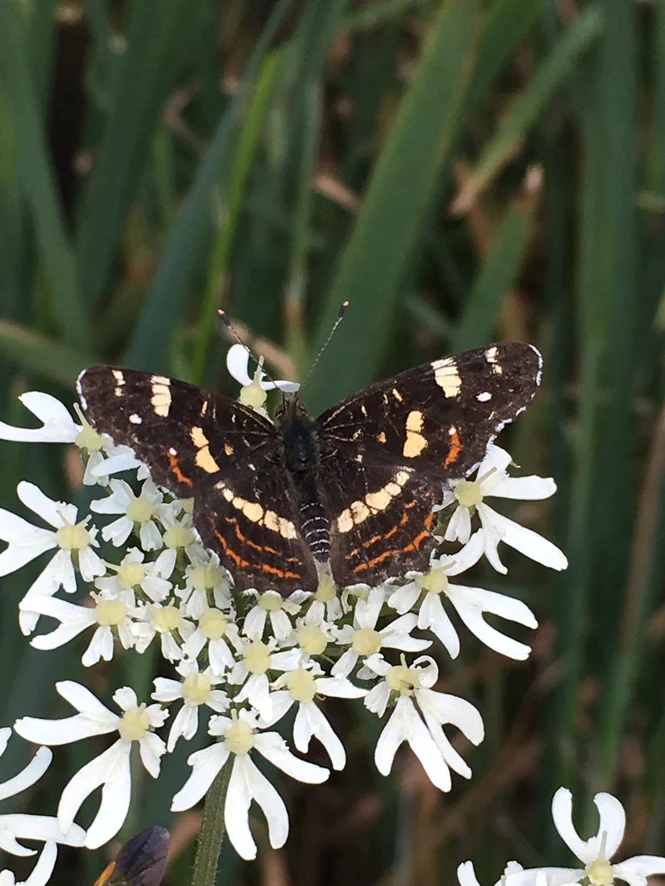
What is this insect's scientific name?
Araschnia levana
